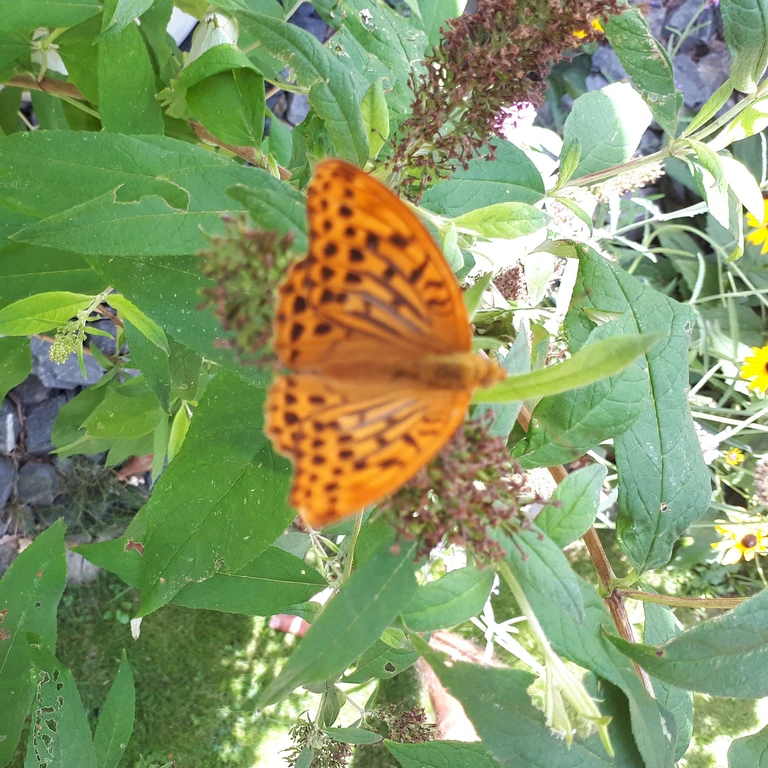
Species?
Argynnis paphia
